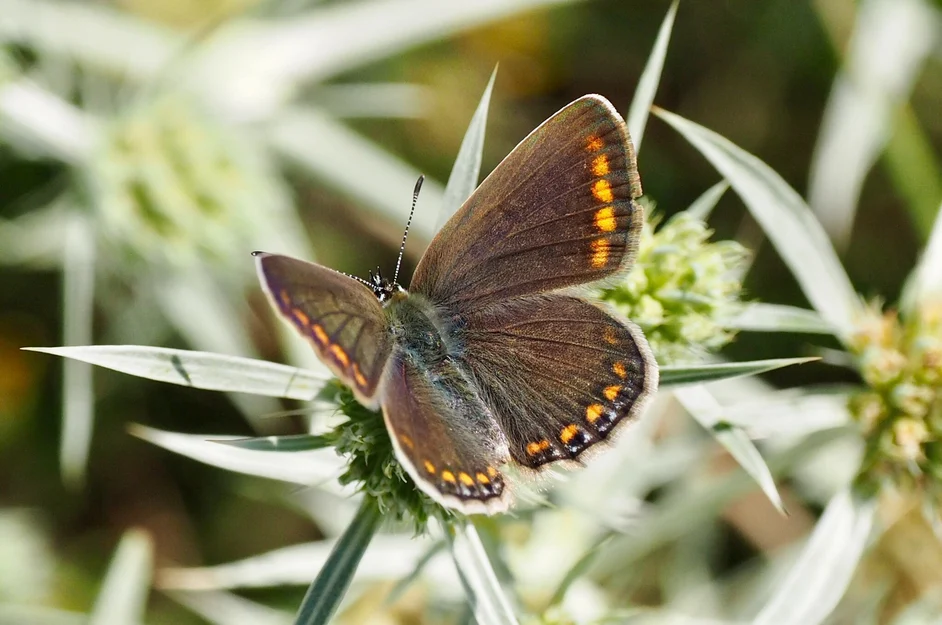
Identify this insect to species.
Polyommatus icarus
